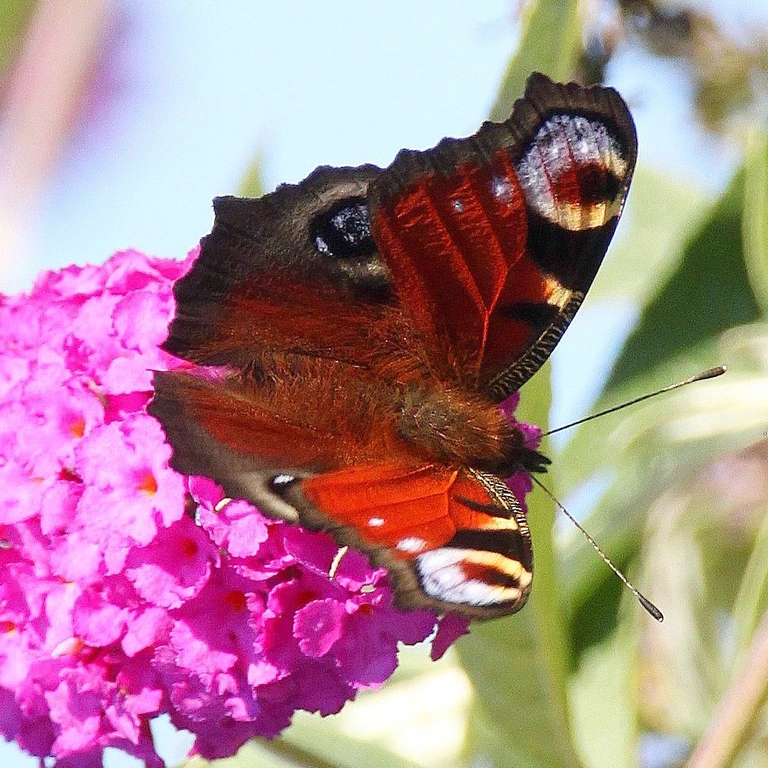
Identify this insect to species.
Aglais io
